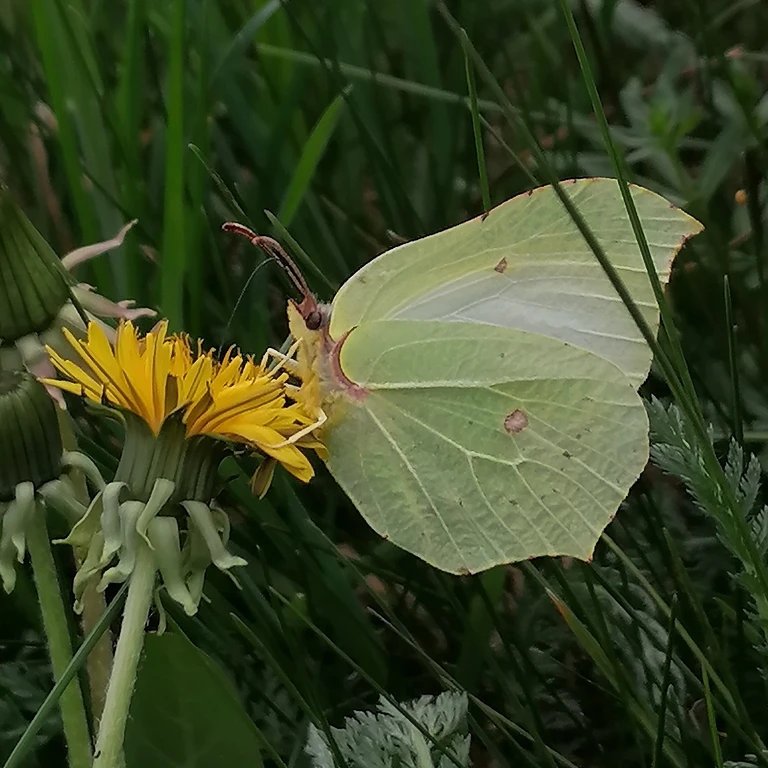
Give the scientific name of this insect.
Gonepteryx rhamni
